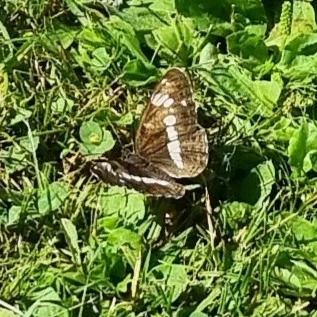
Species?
Limenitis camilla (also Ladoga camilla)
